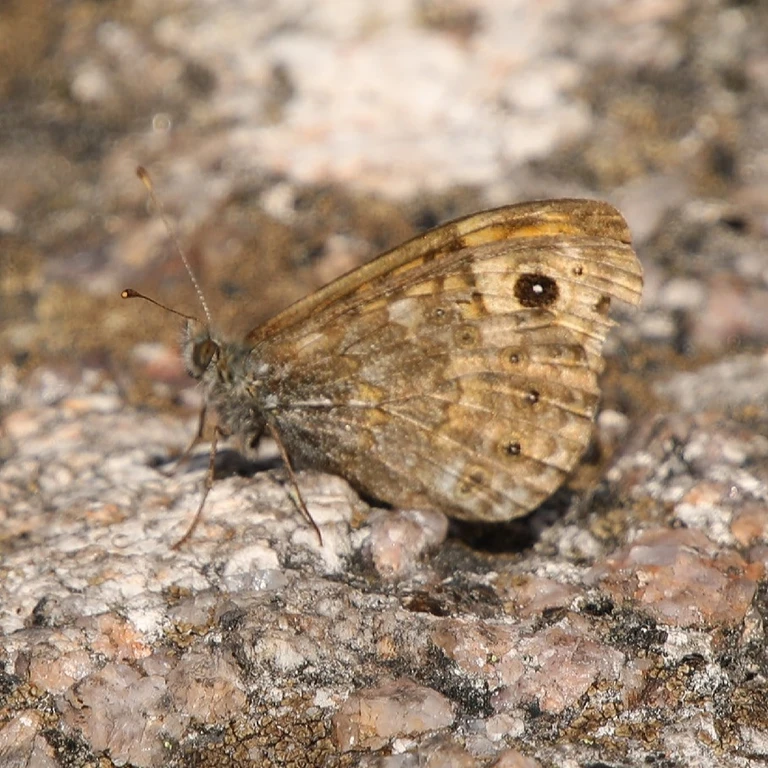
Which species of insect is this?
Lasiommata megera (also Pararge megera)
